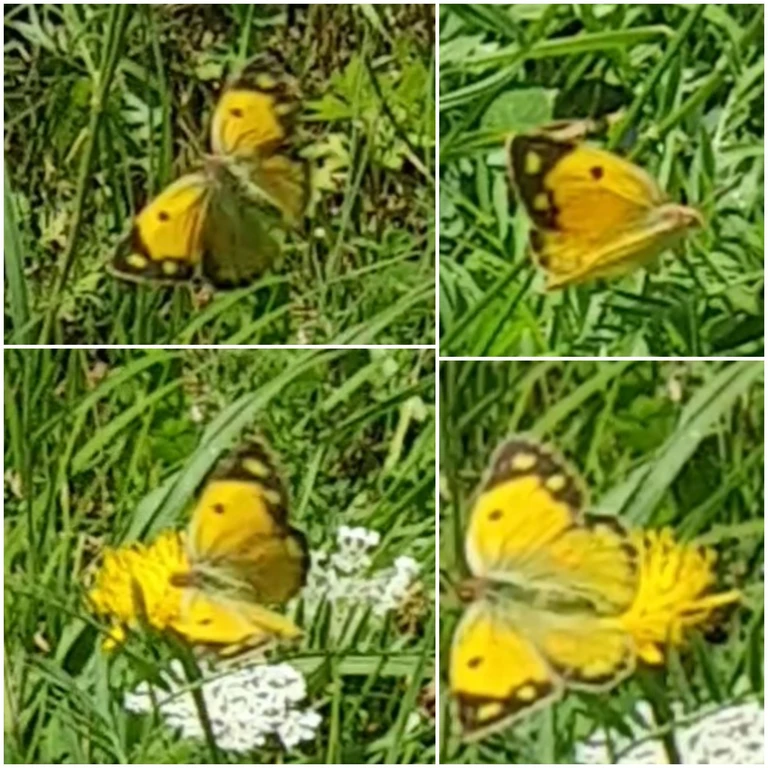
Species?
Colias croceus
